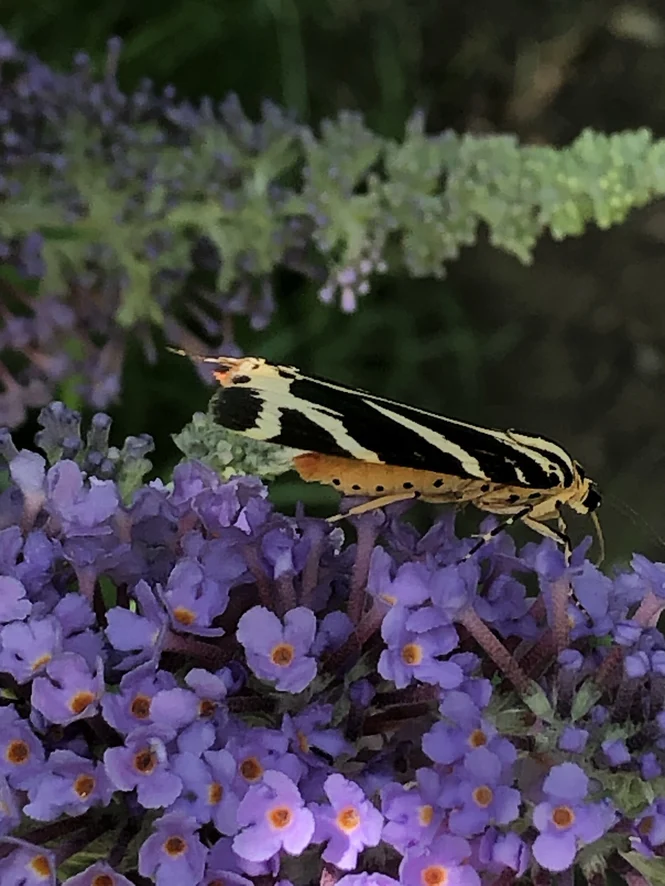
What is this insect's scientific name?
Euplagia quadripunctaria
